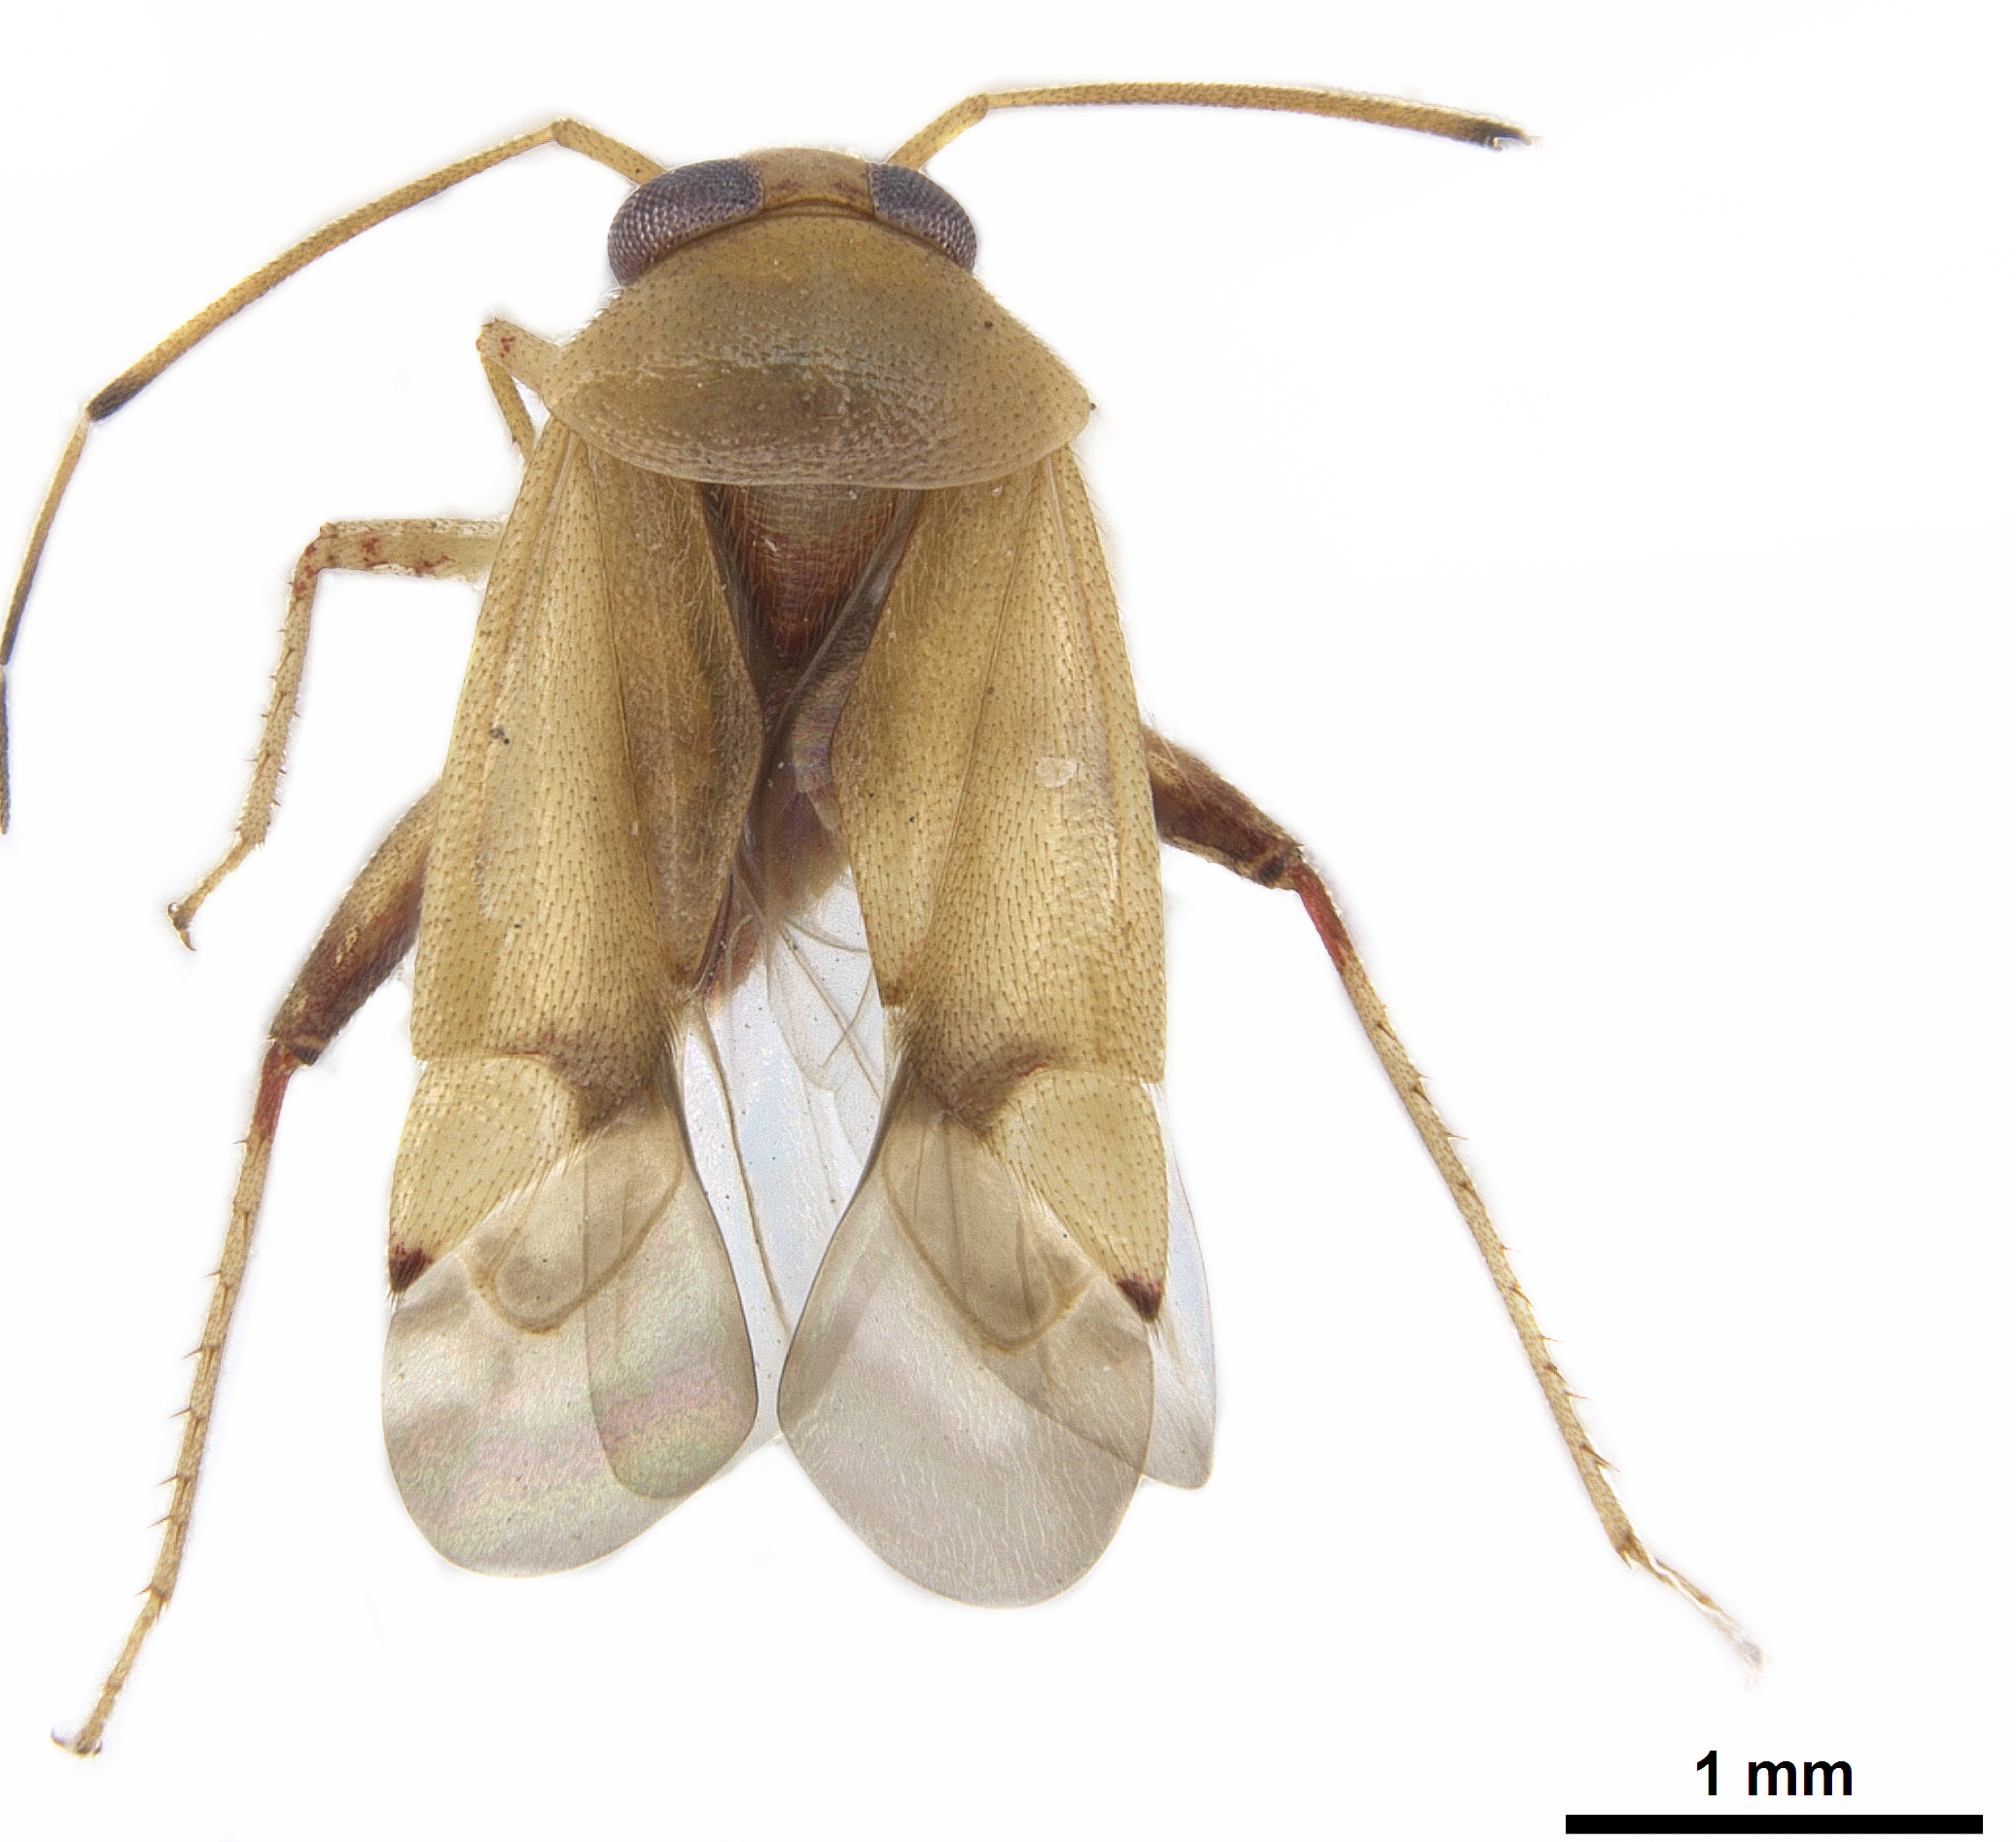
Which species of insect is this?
Dagbertus olivaceus
